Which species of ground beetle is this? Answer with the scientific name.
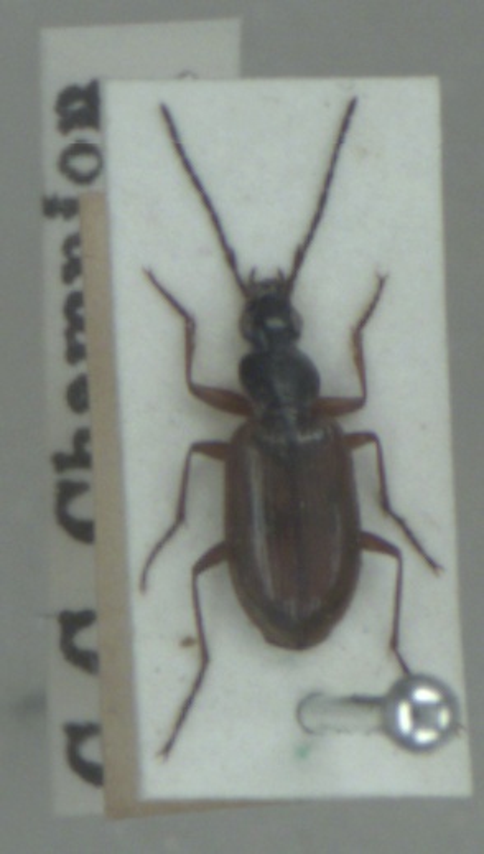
Agonum piceum
